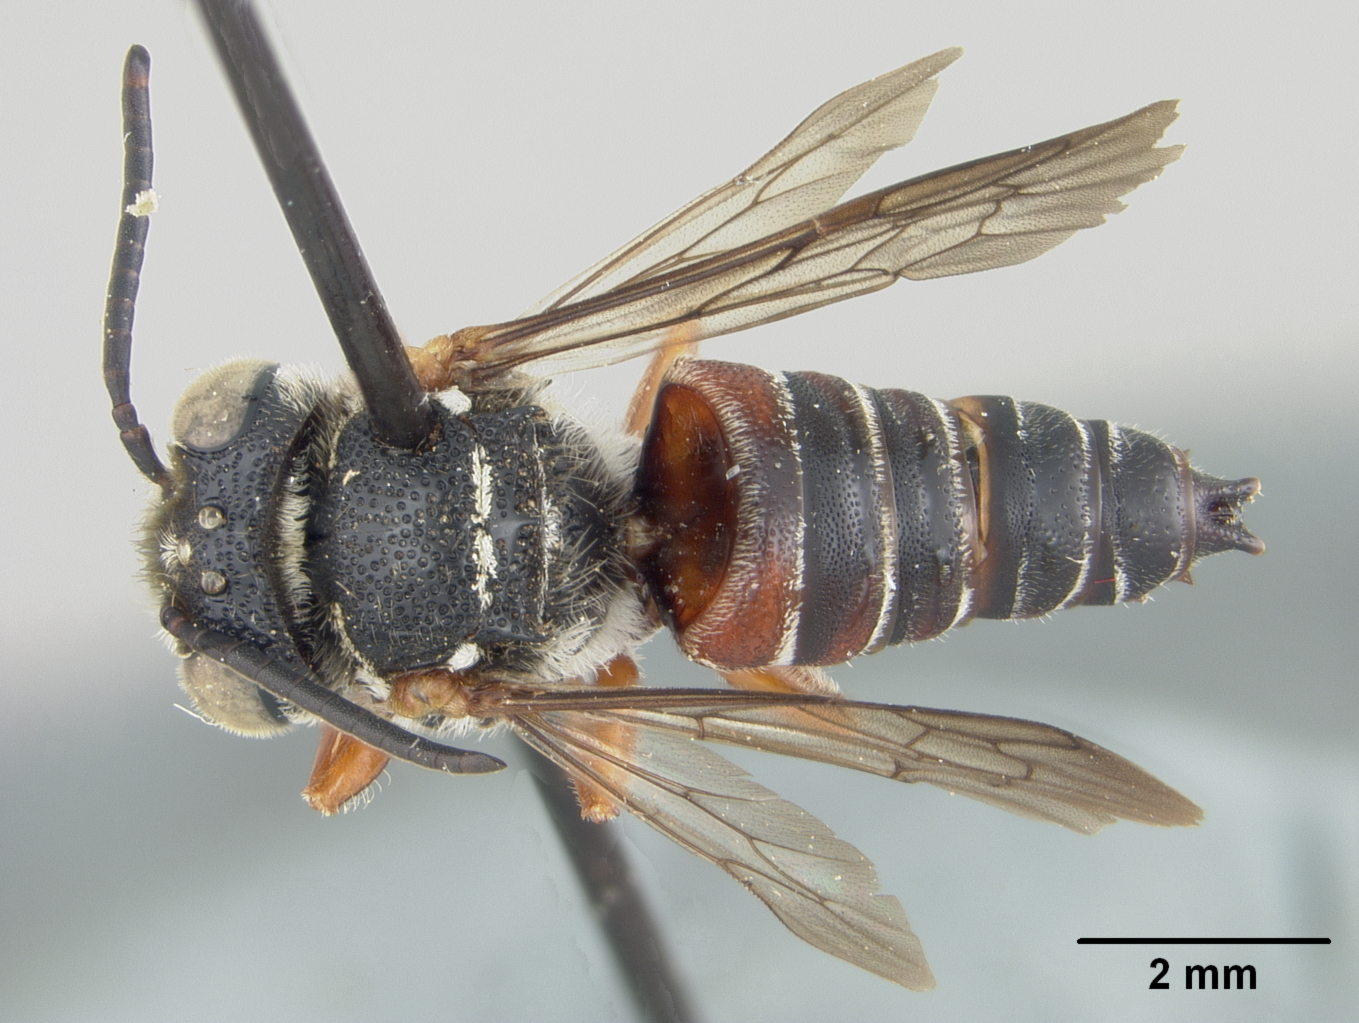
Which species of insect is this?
Coelioxys adani
